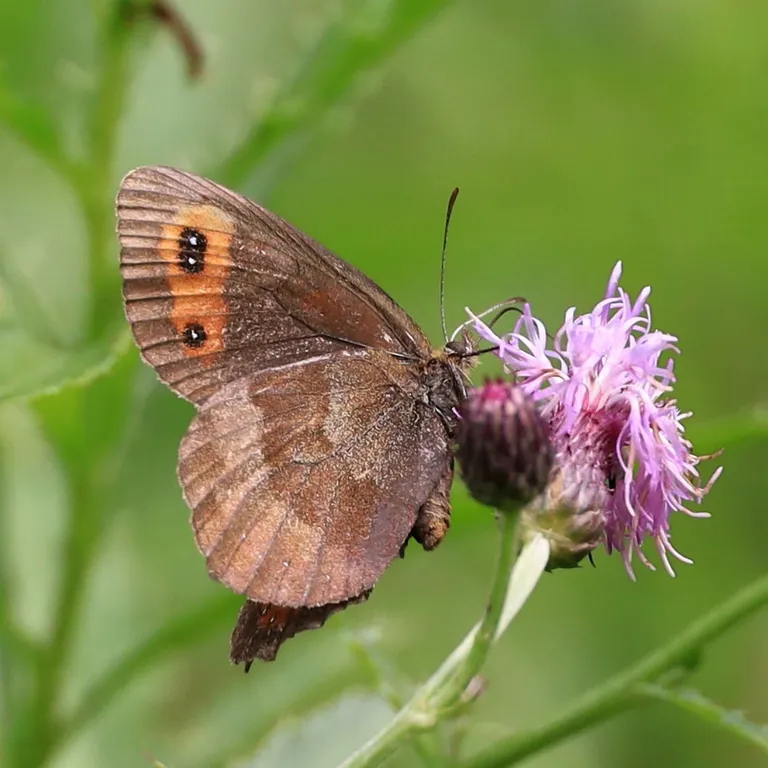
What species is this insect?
Erebia aethiops
